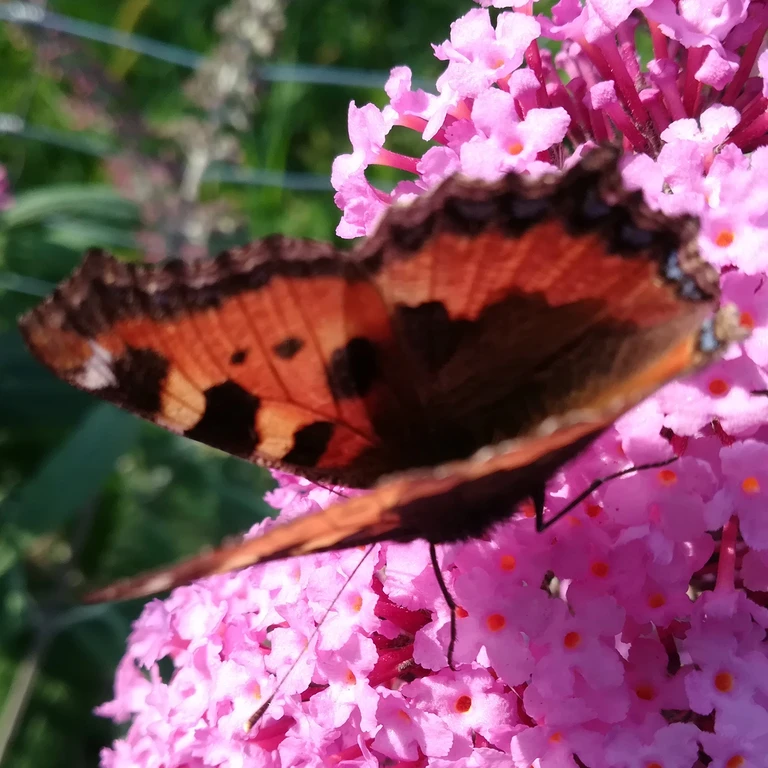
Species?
Aglais urticae
